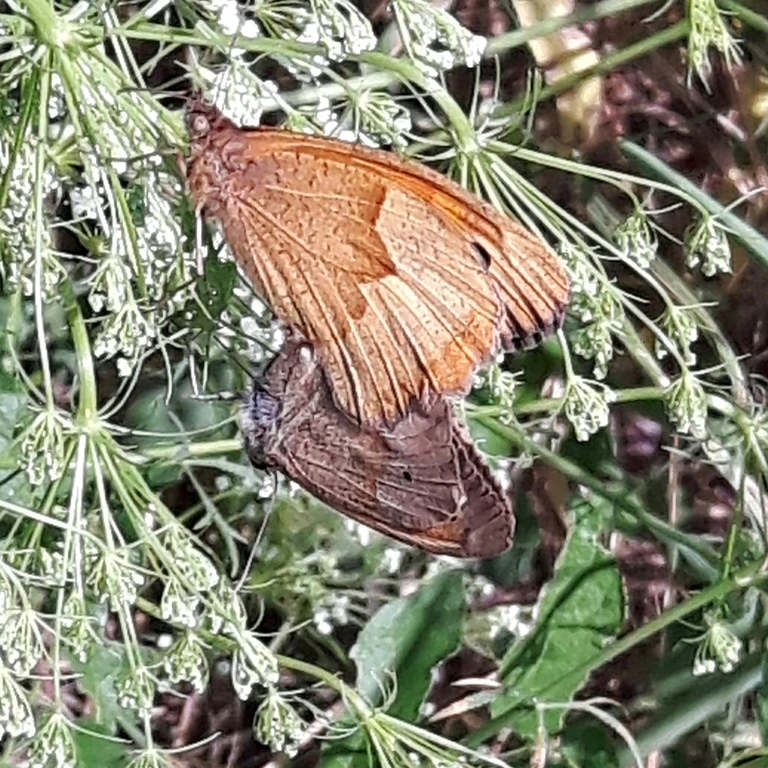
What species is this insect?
Maniola jurtina
